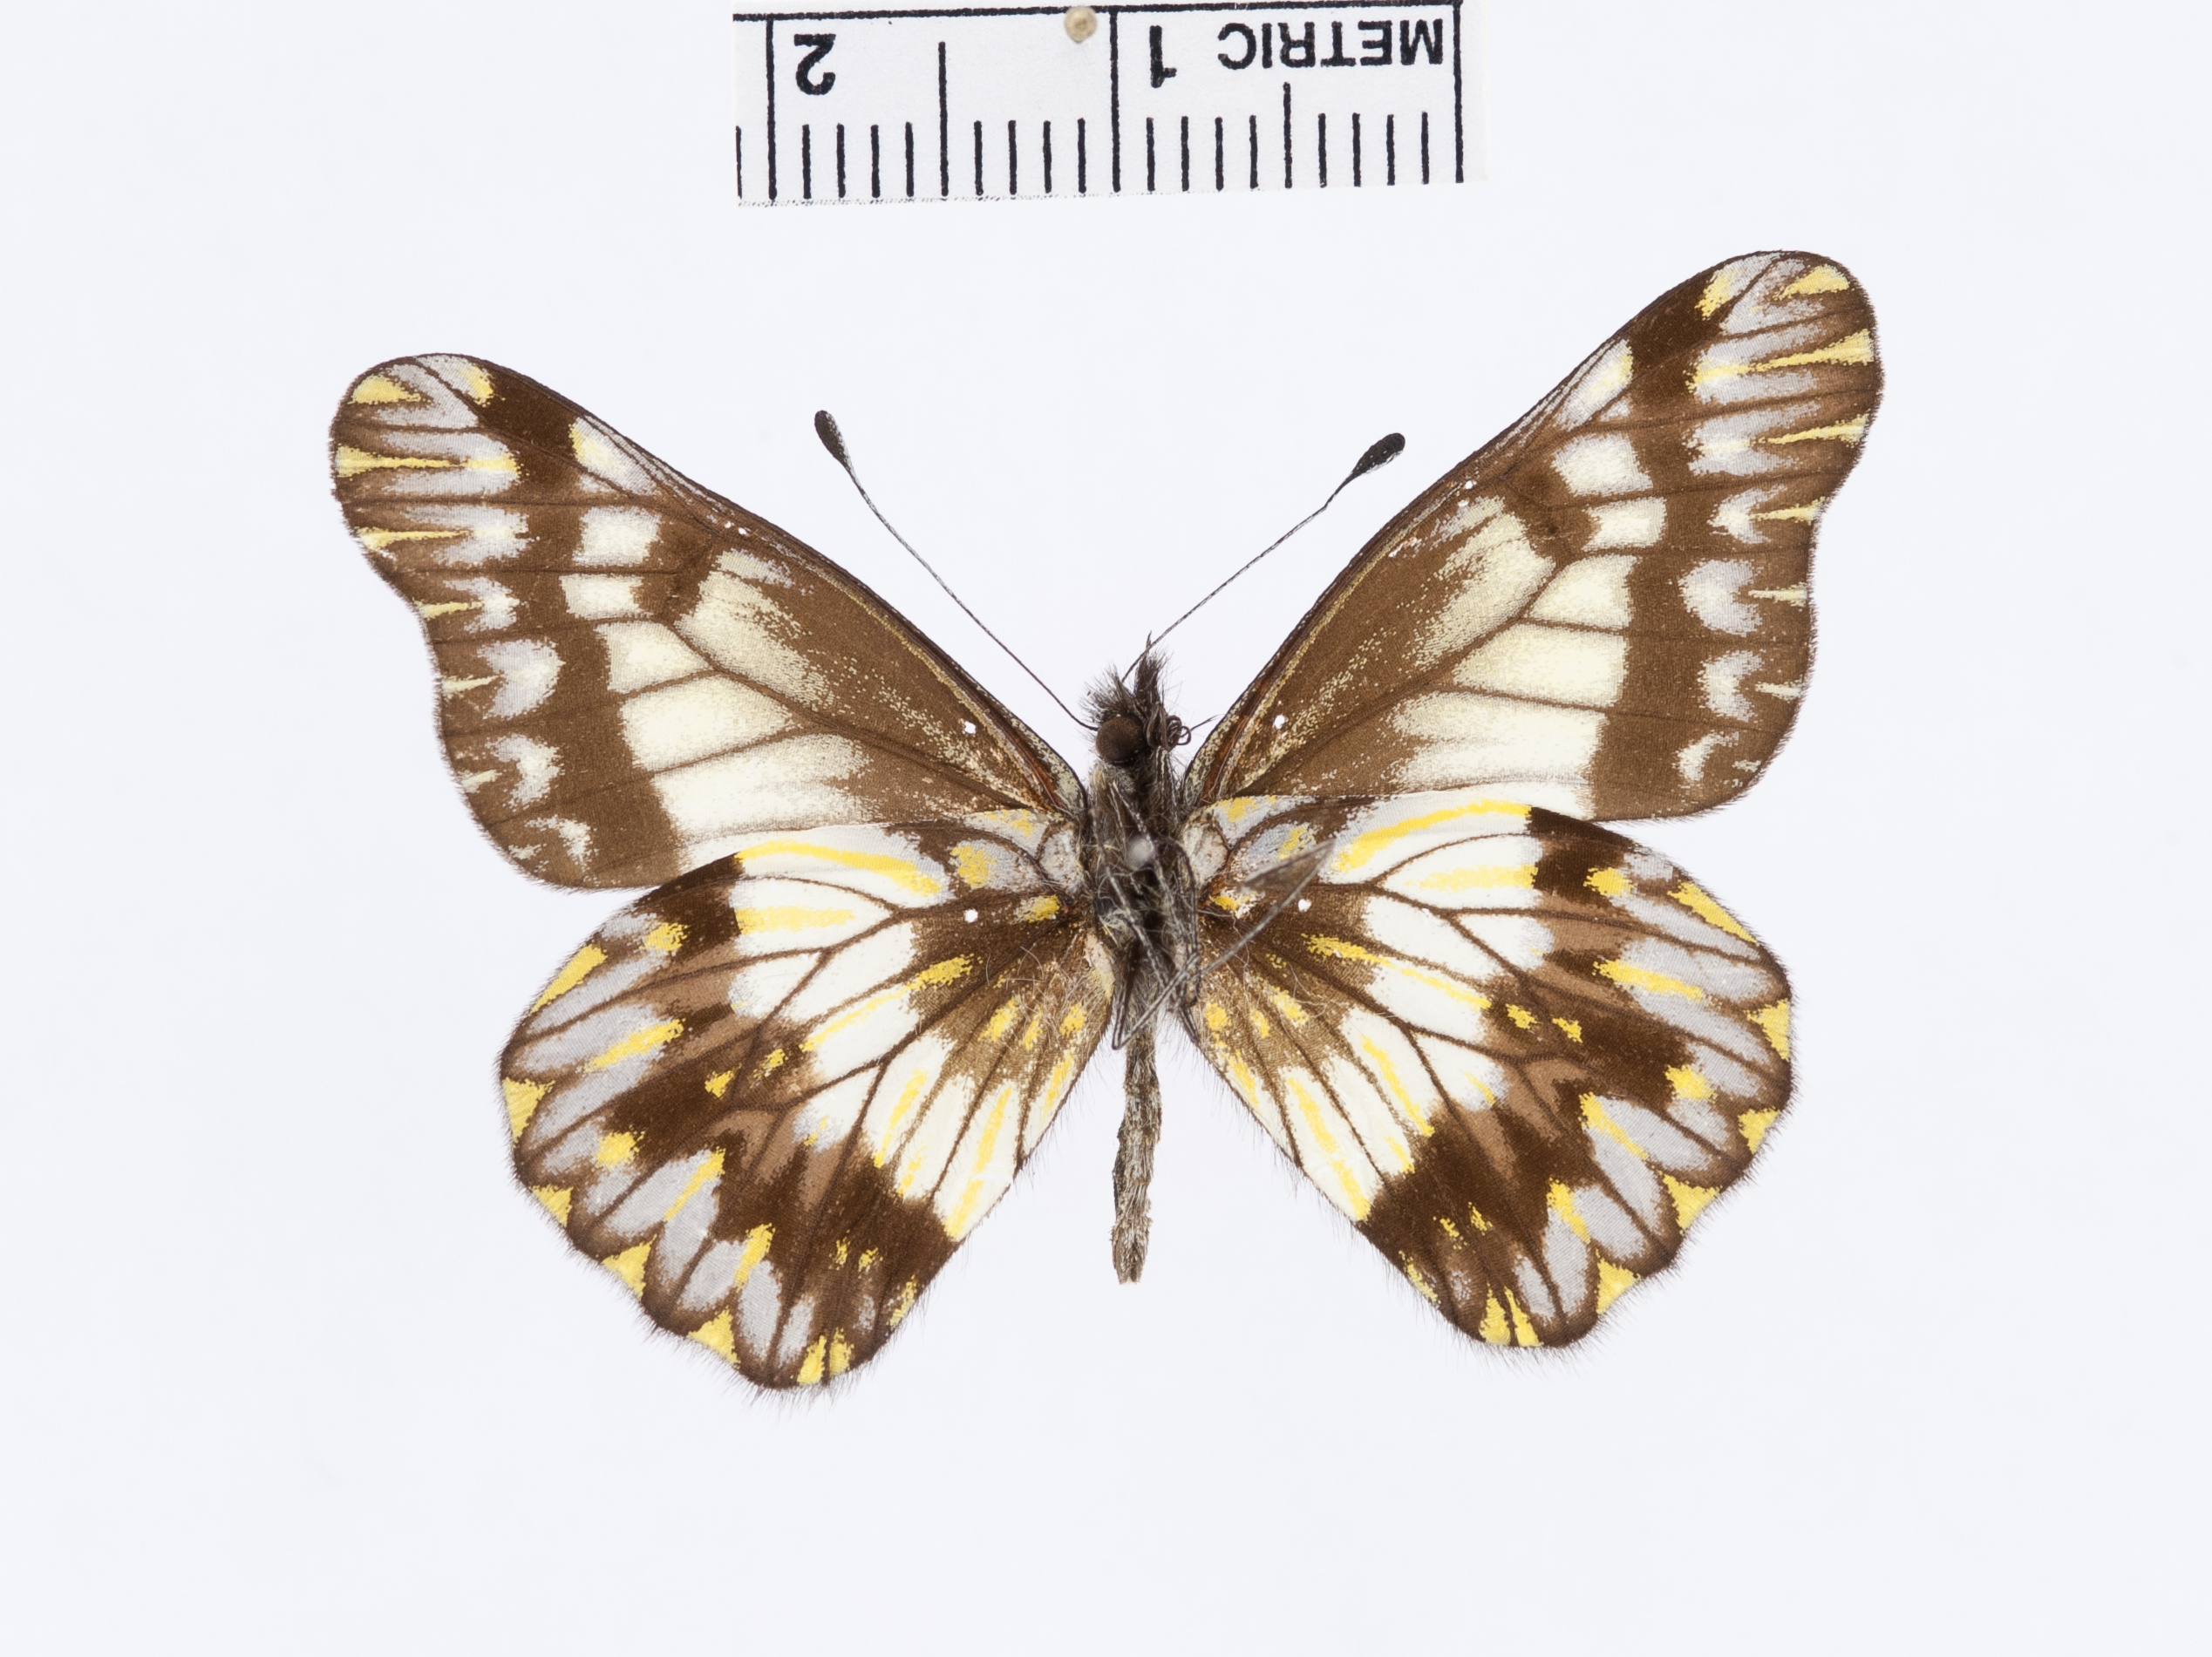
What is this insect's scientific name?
Catasticta chelidonis
